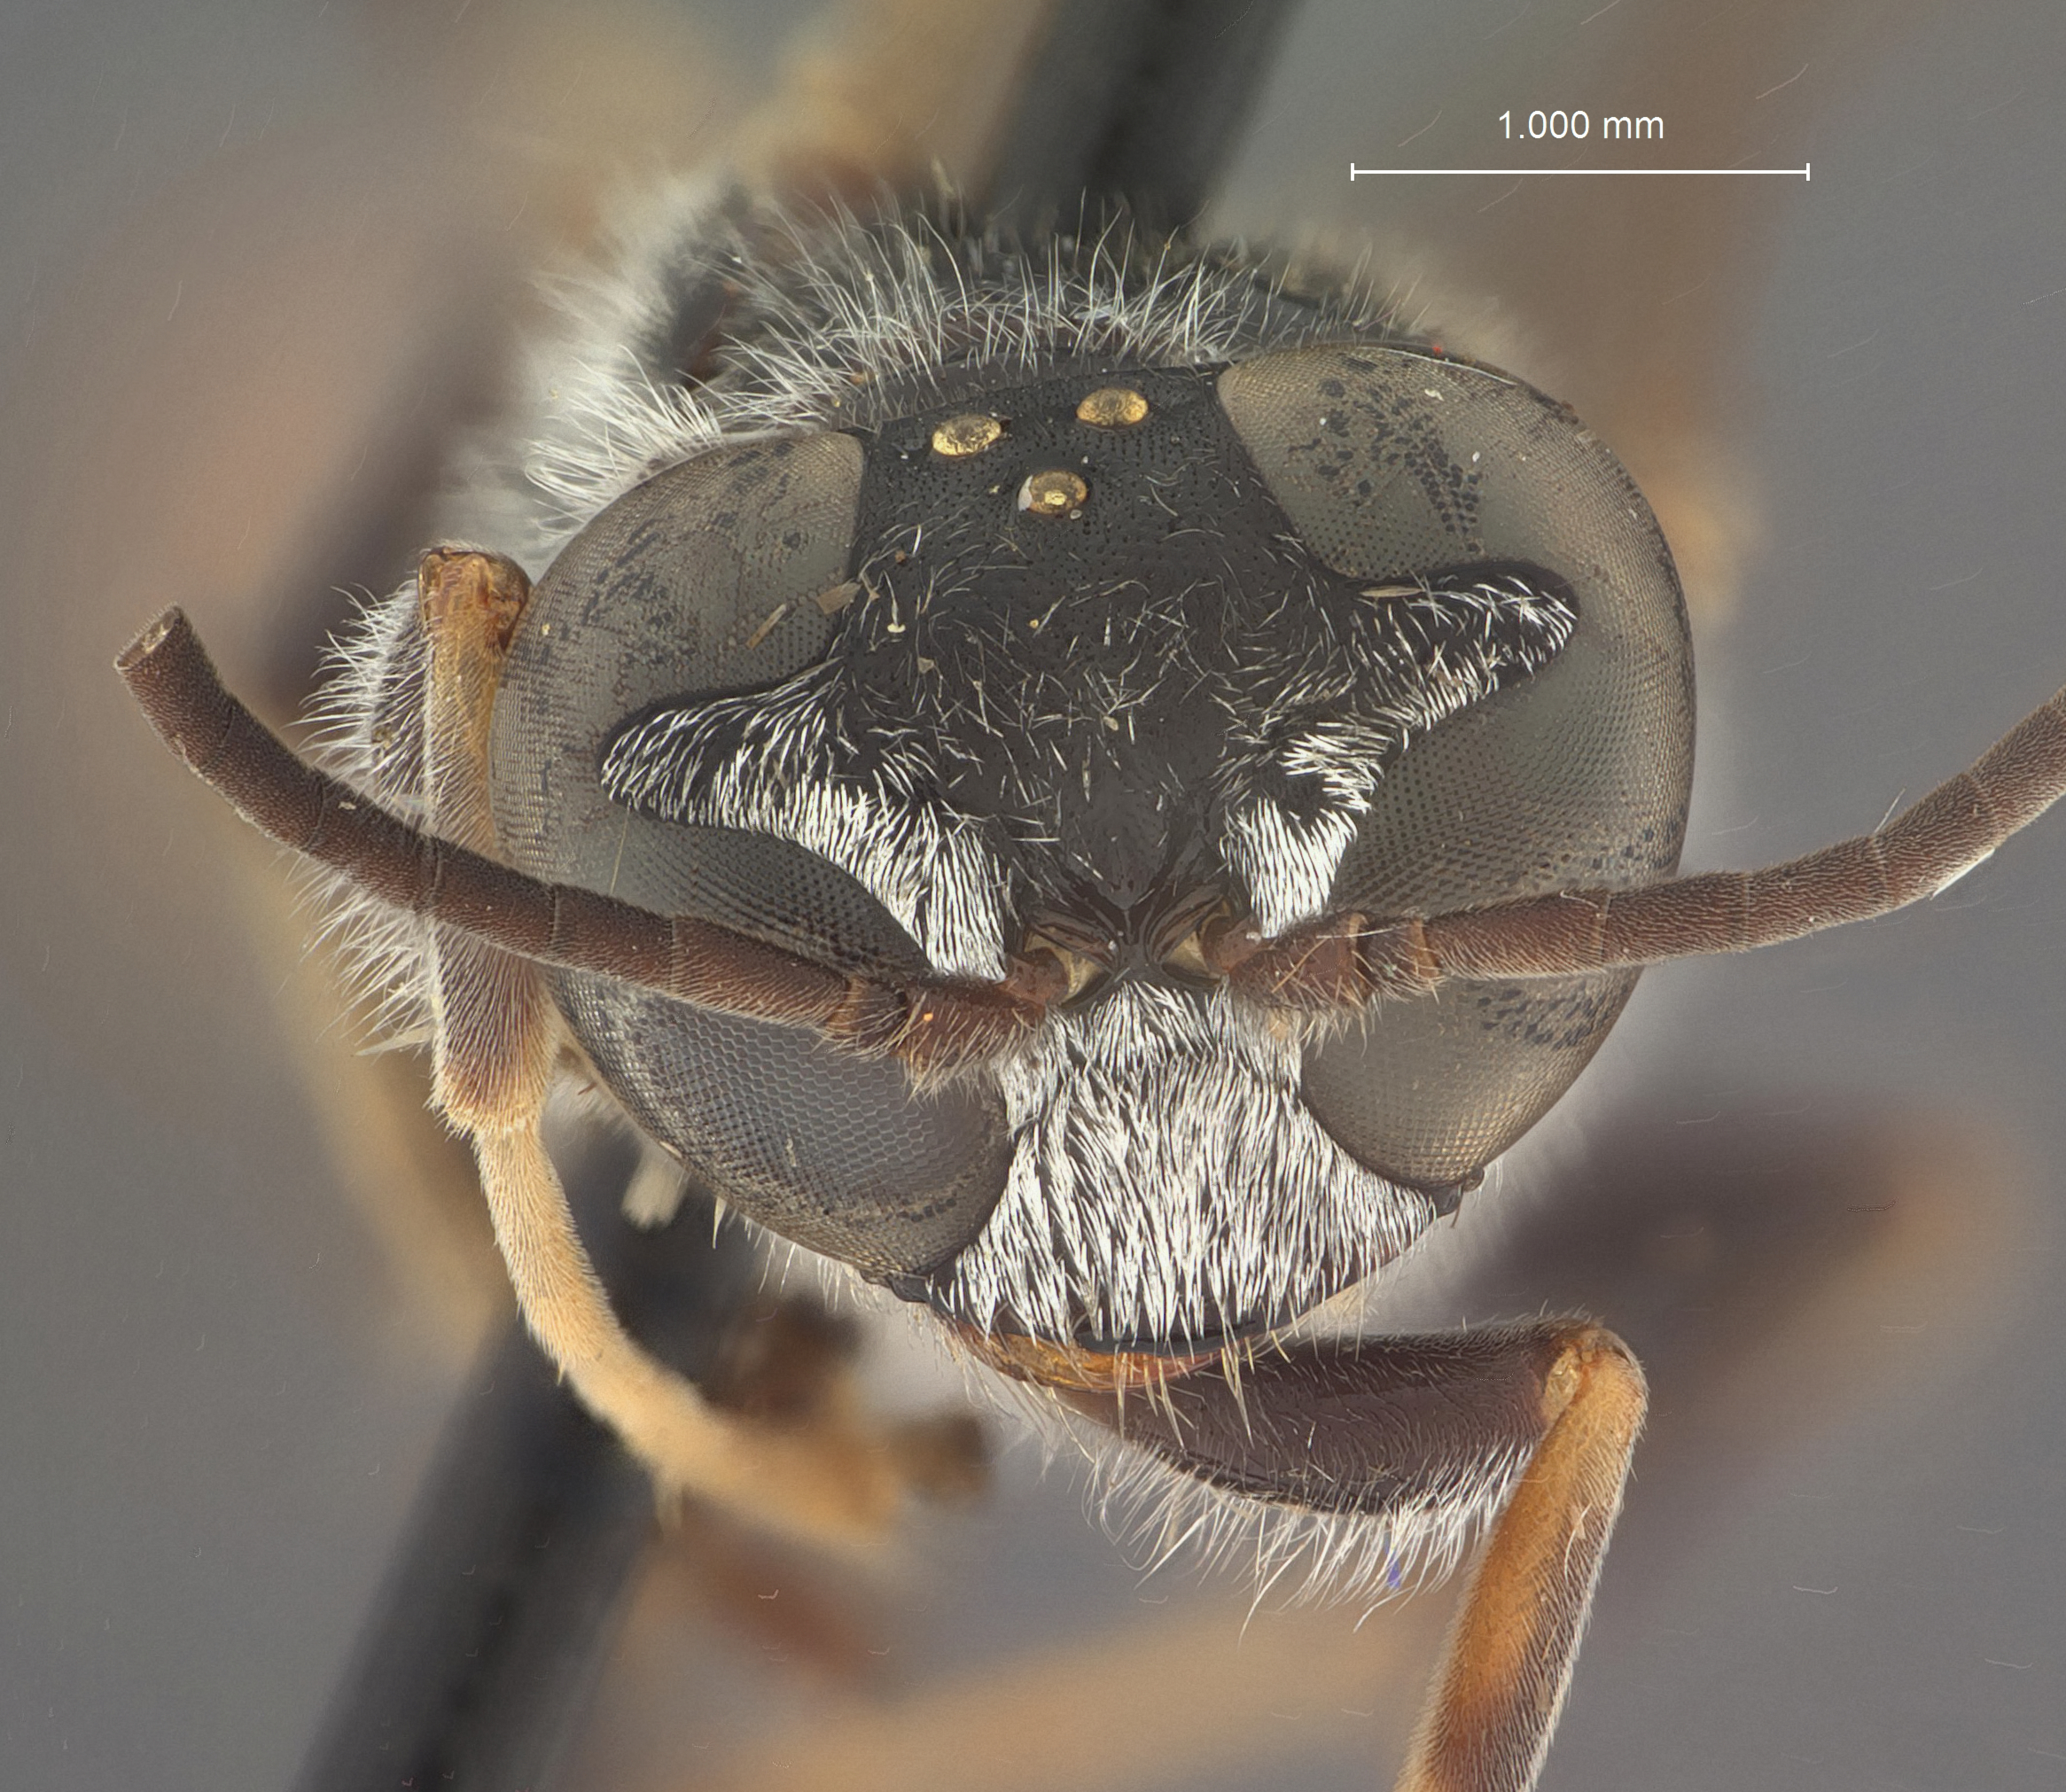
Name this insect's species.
Trypoxylon kunzui
